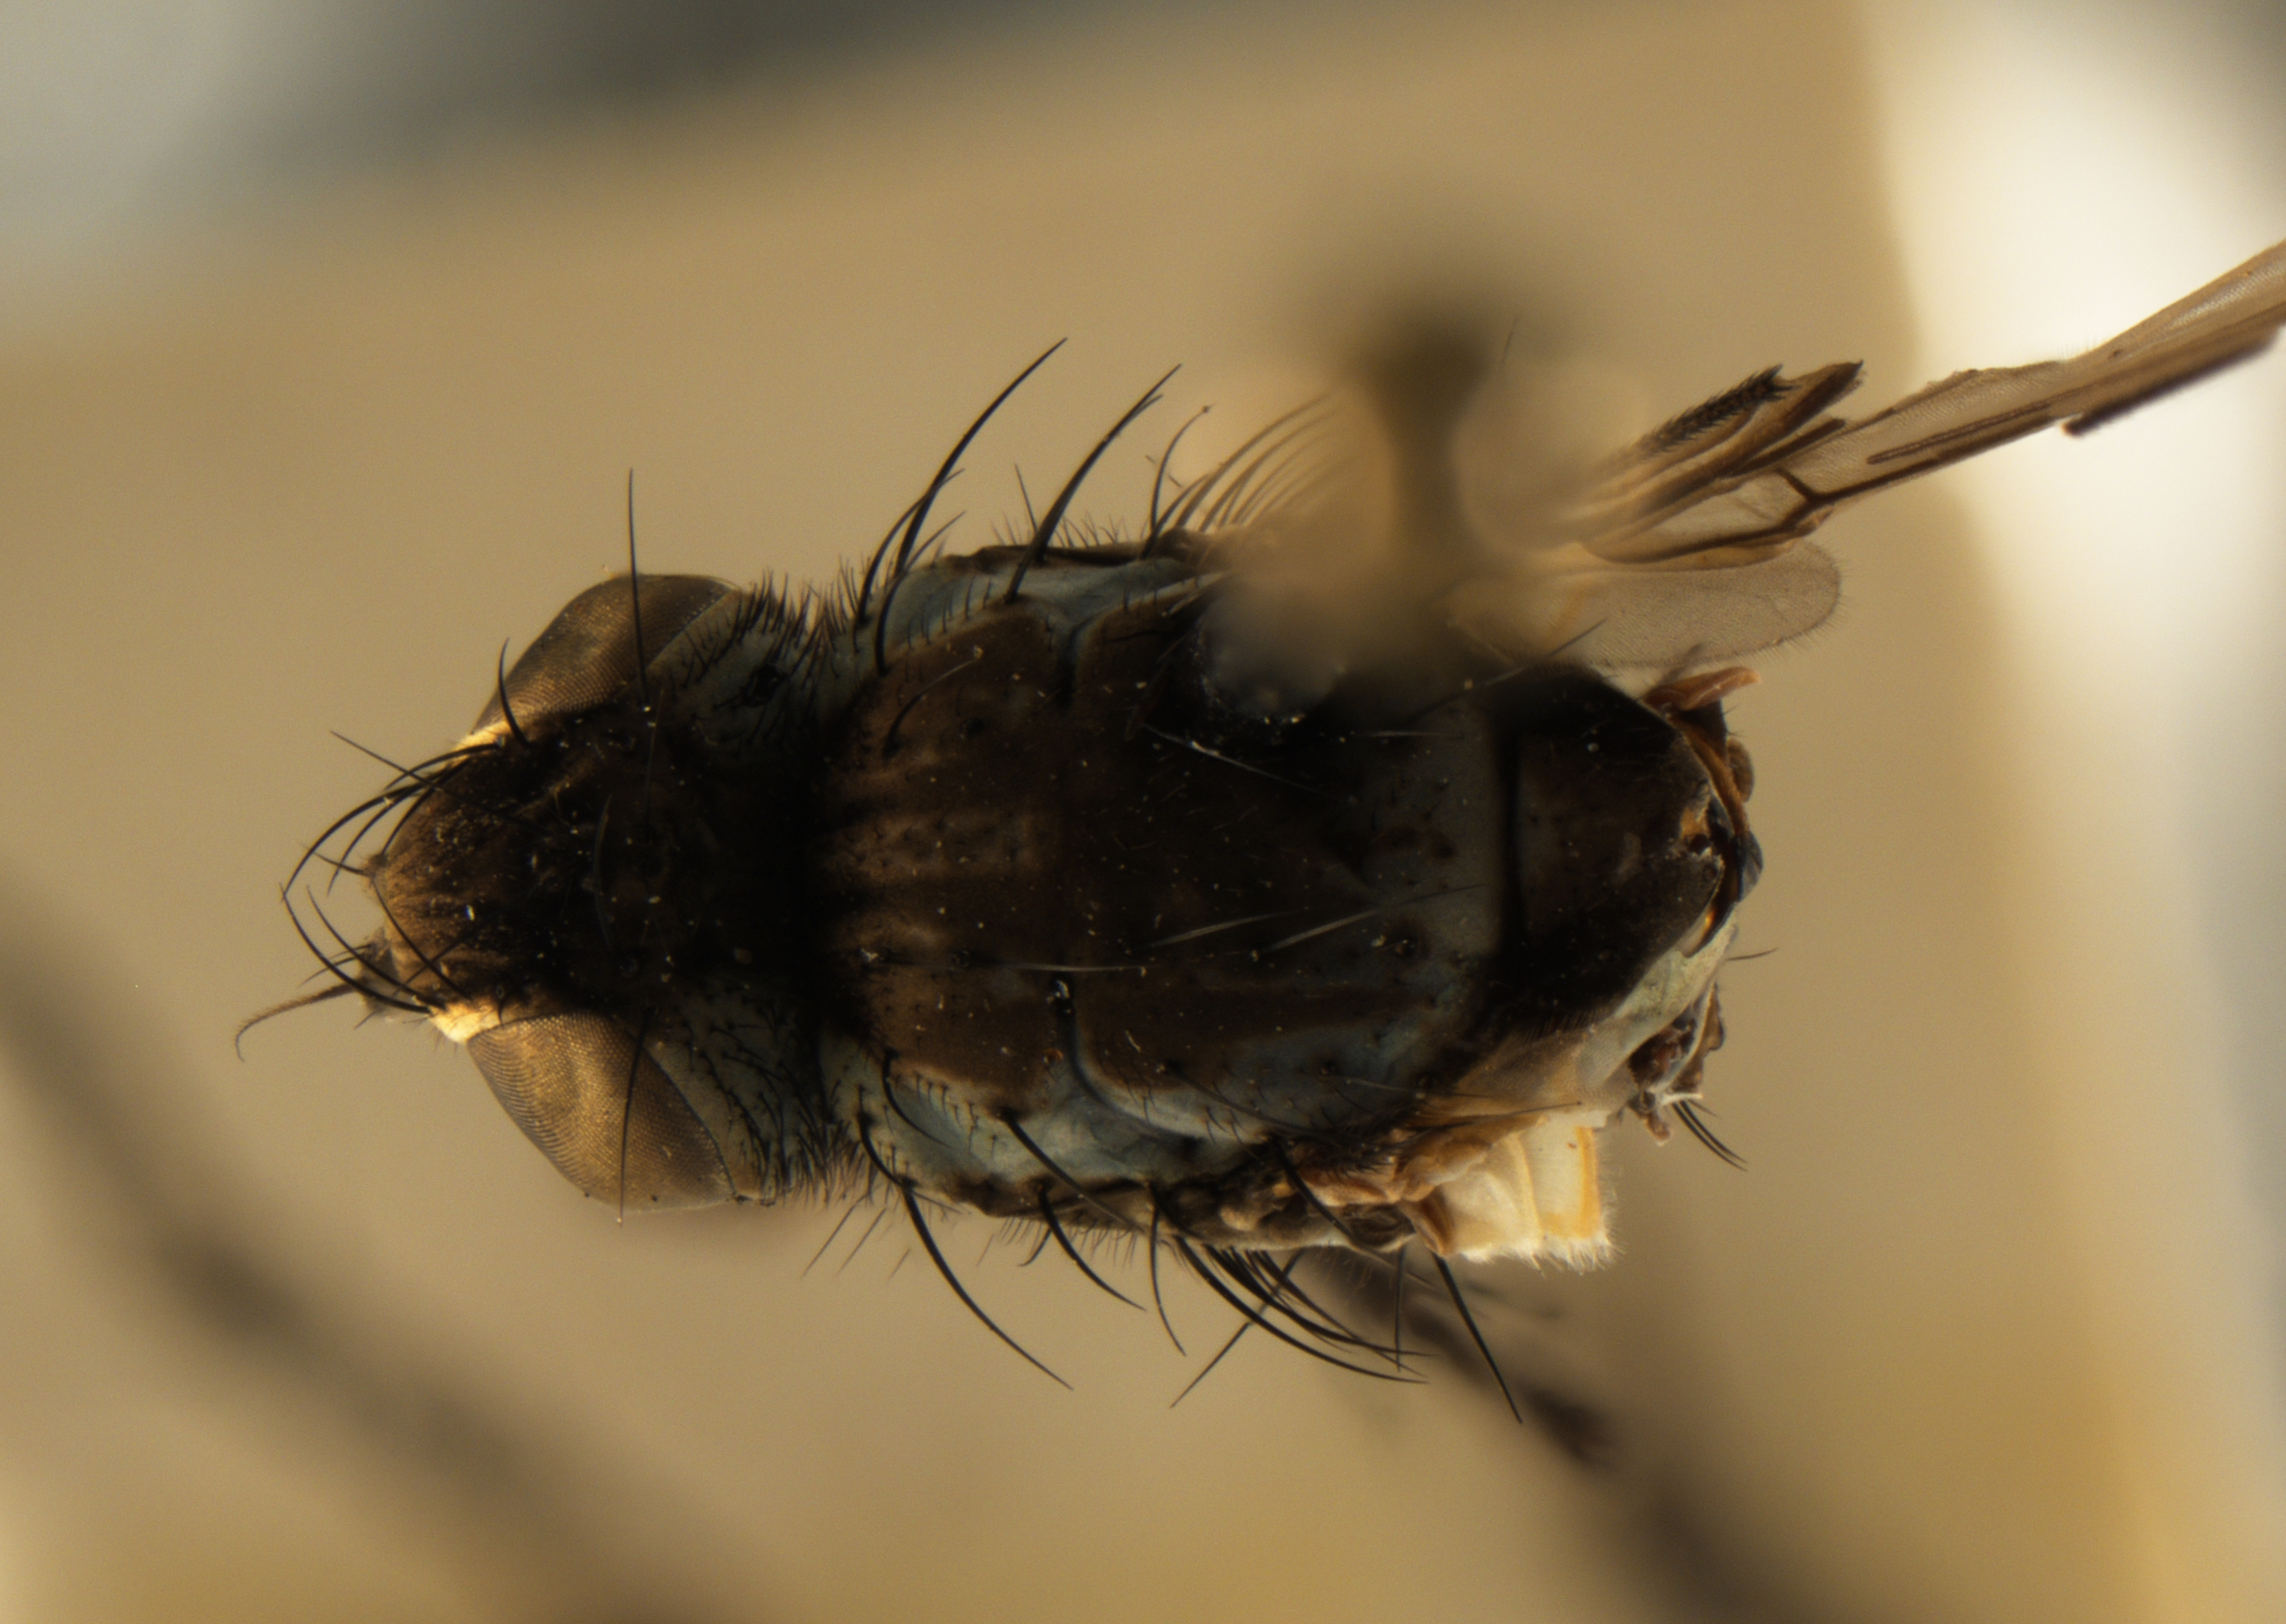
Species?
Raymondomyia flavipalpis
